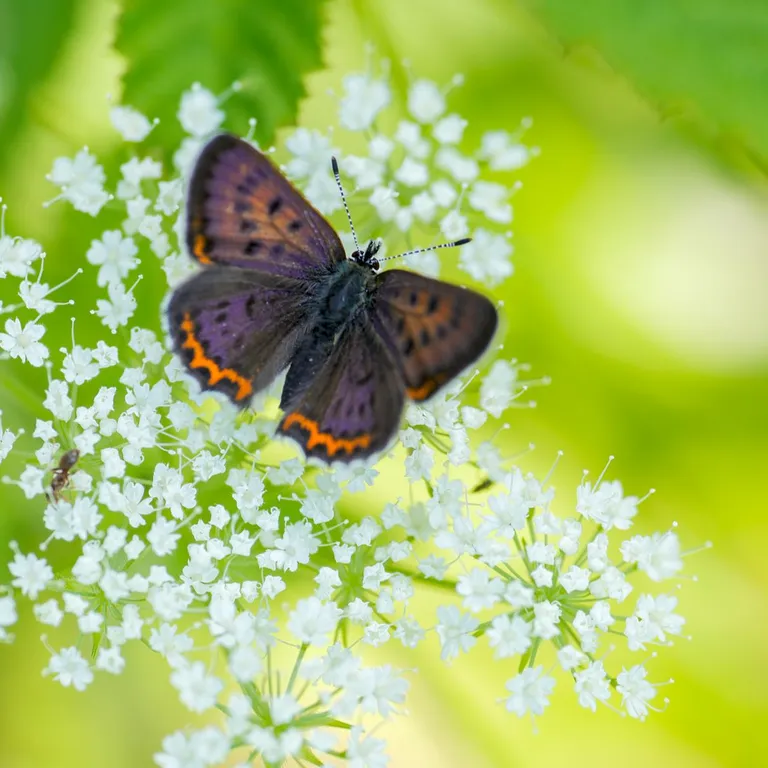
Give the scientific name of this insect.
Lycaena helle (also Helleia helle)
